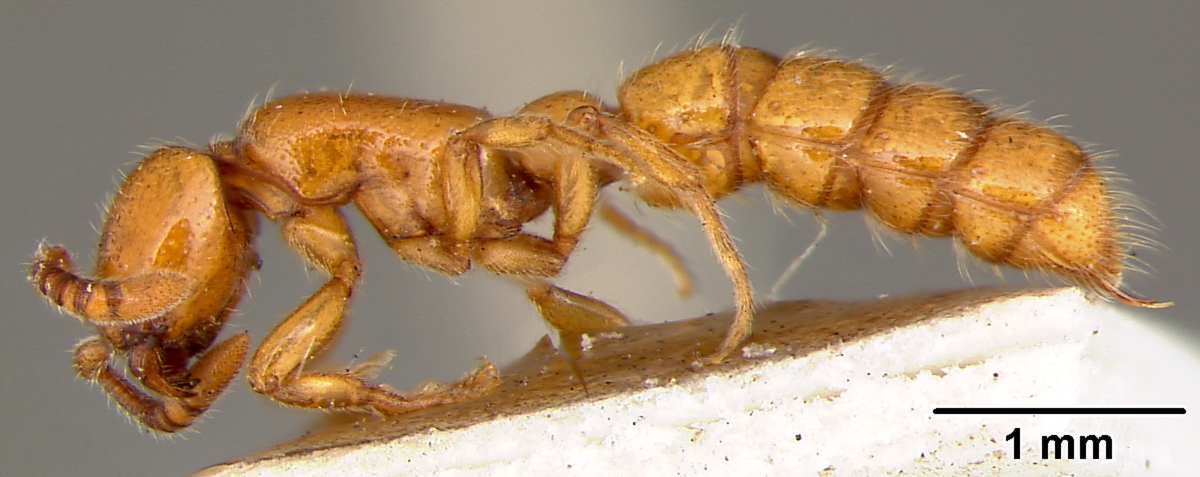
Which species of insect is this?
Eusphinctus silaceus
